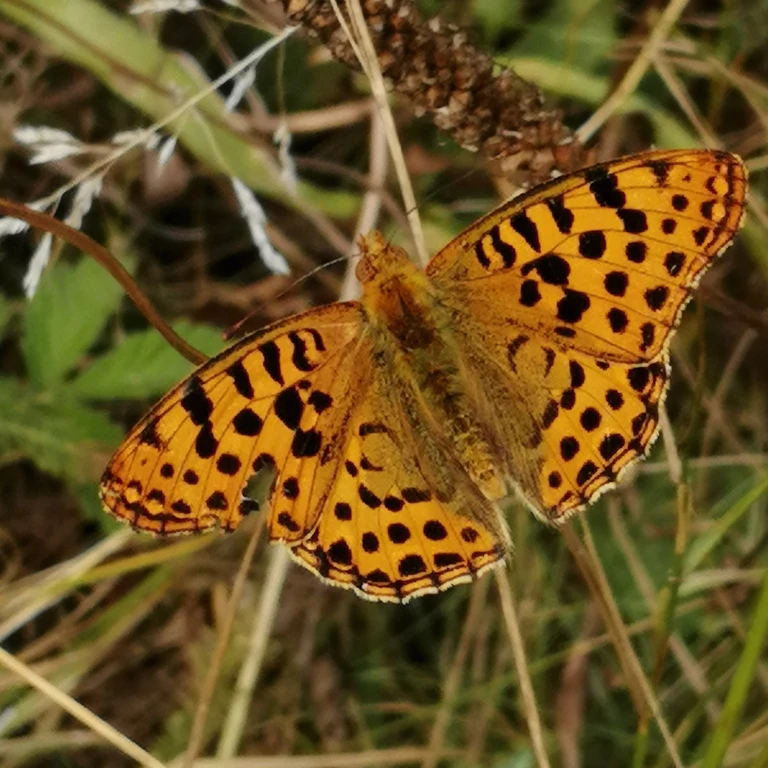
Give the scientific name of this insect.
Issoria lathonia
